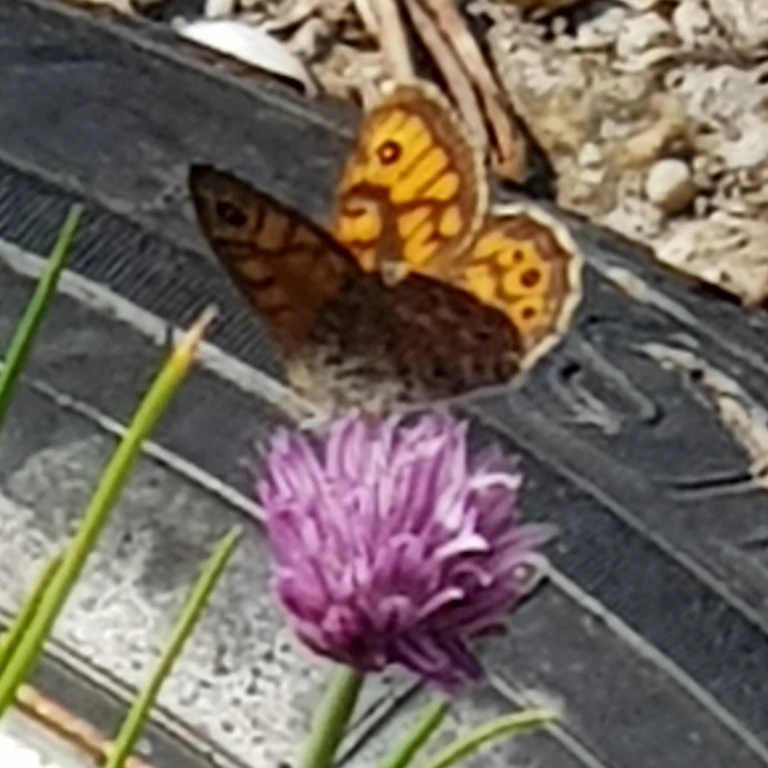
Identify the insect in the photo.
Lasiommata megera (also Pararge megera)
